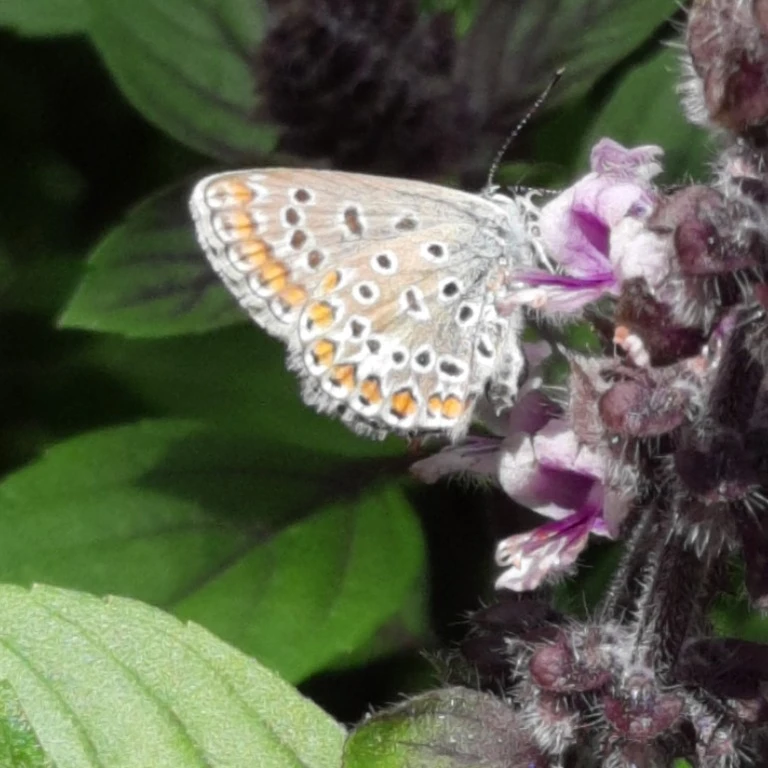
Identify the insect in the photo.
Polyommatus icarus
